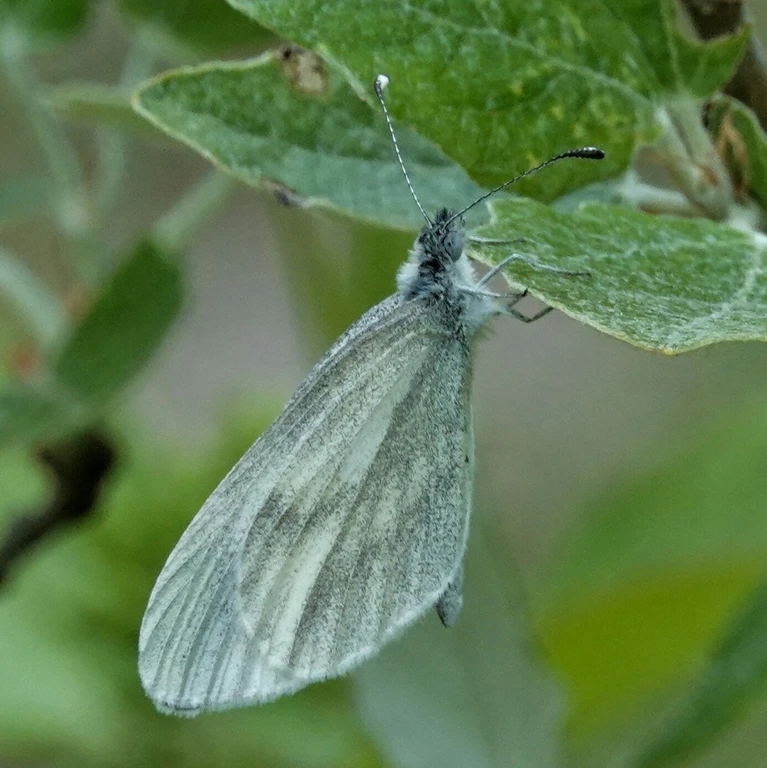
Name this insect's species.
Leptidea sinapis/juvernica
